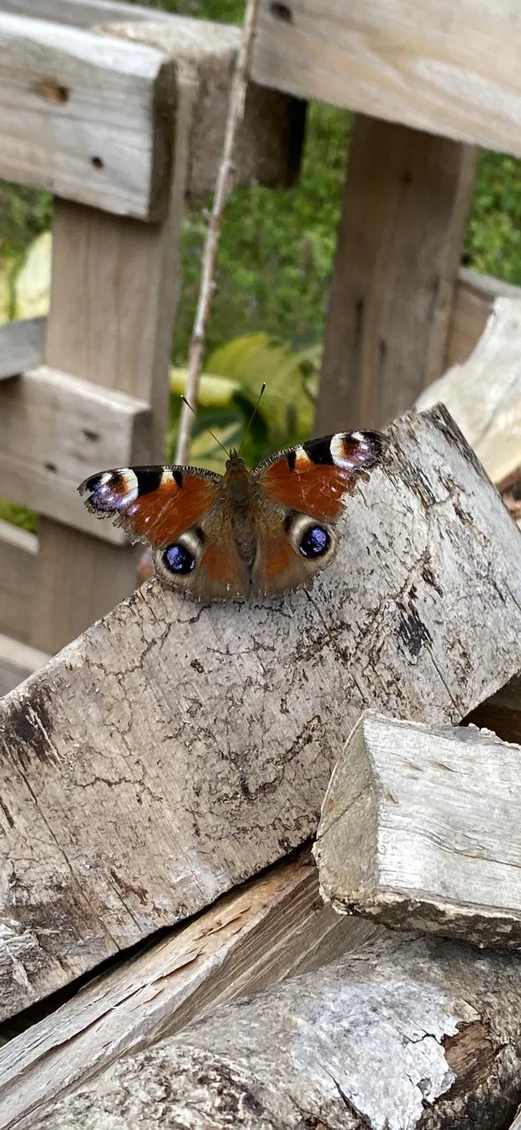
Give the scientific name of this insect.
Aglais io
